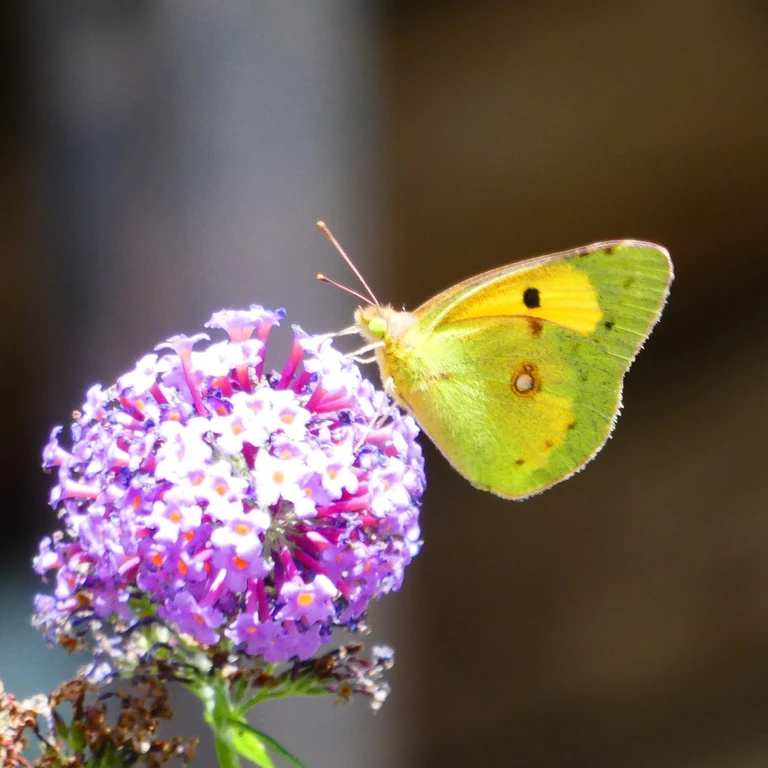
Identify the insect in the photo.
Colias croceus
